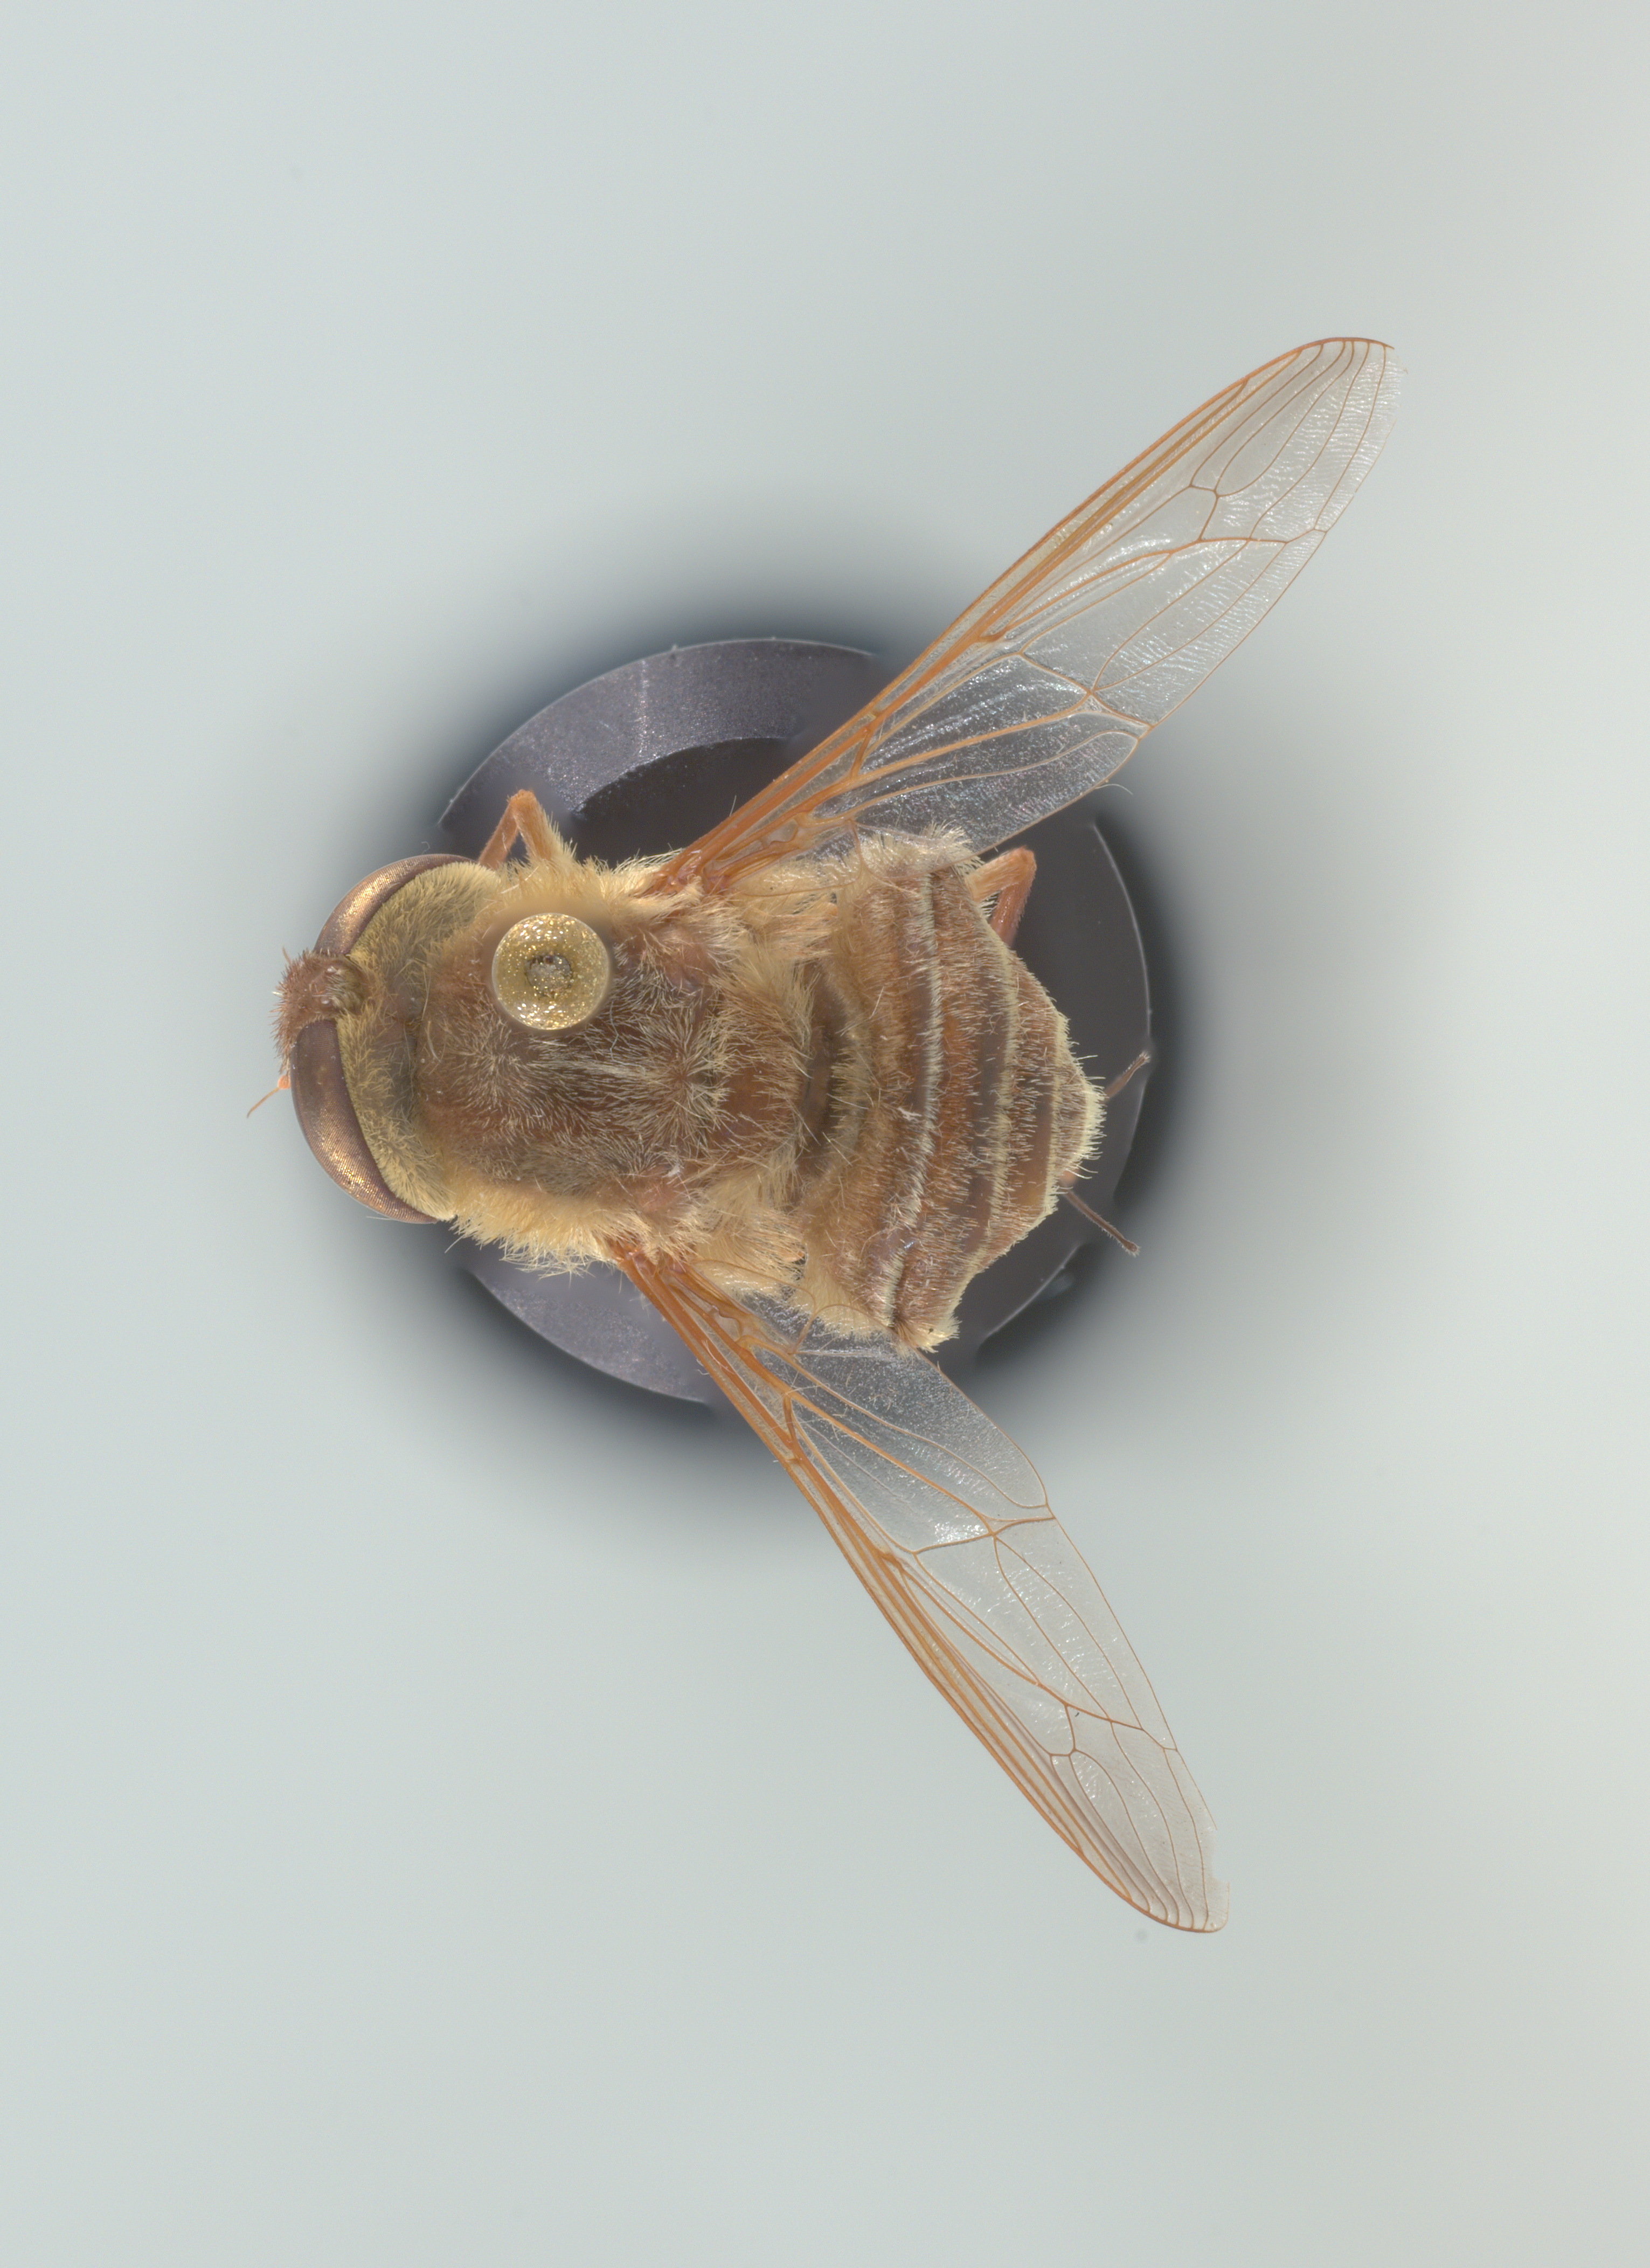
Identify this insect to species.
Neorhynchocephalus volaticus
